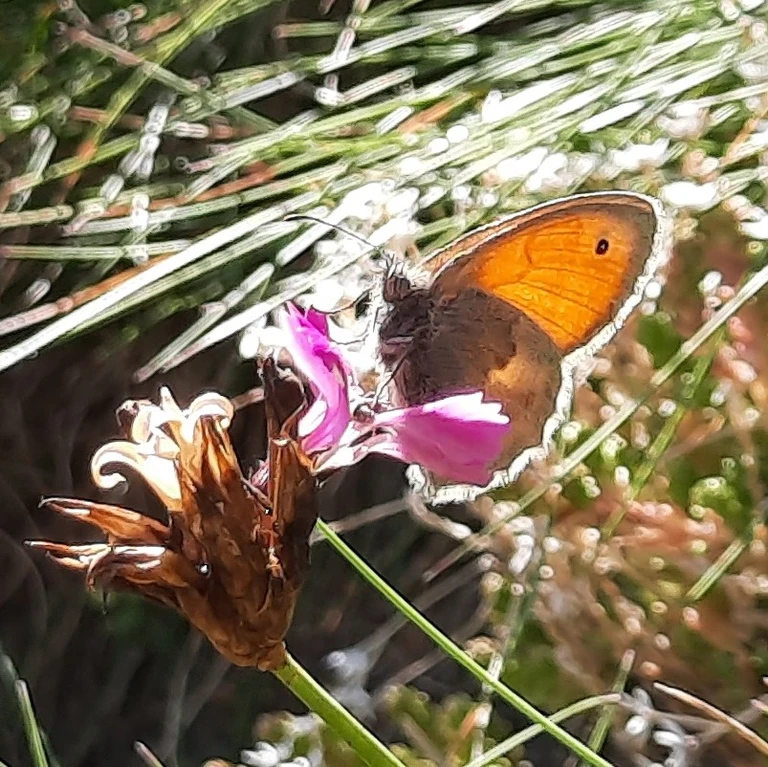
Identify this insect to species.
Coenonympha pamphilus
